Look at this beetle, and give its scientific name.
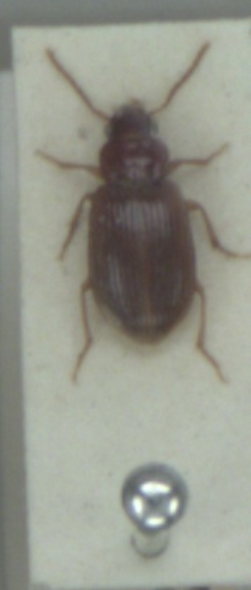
Bradycellus verbasci
